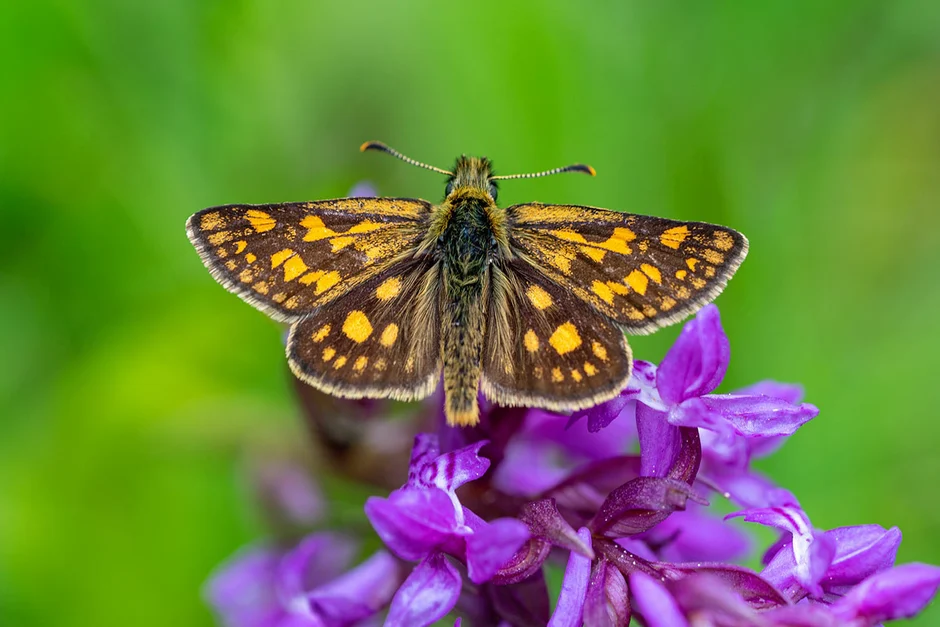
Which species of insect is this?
Carterocephalus palaemon
